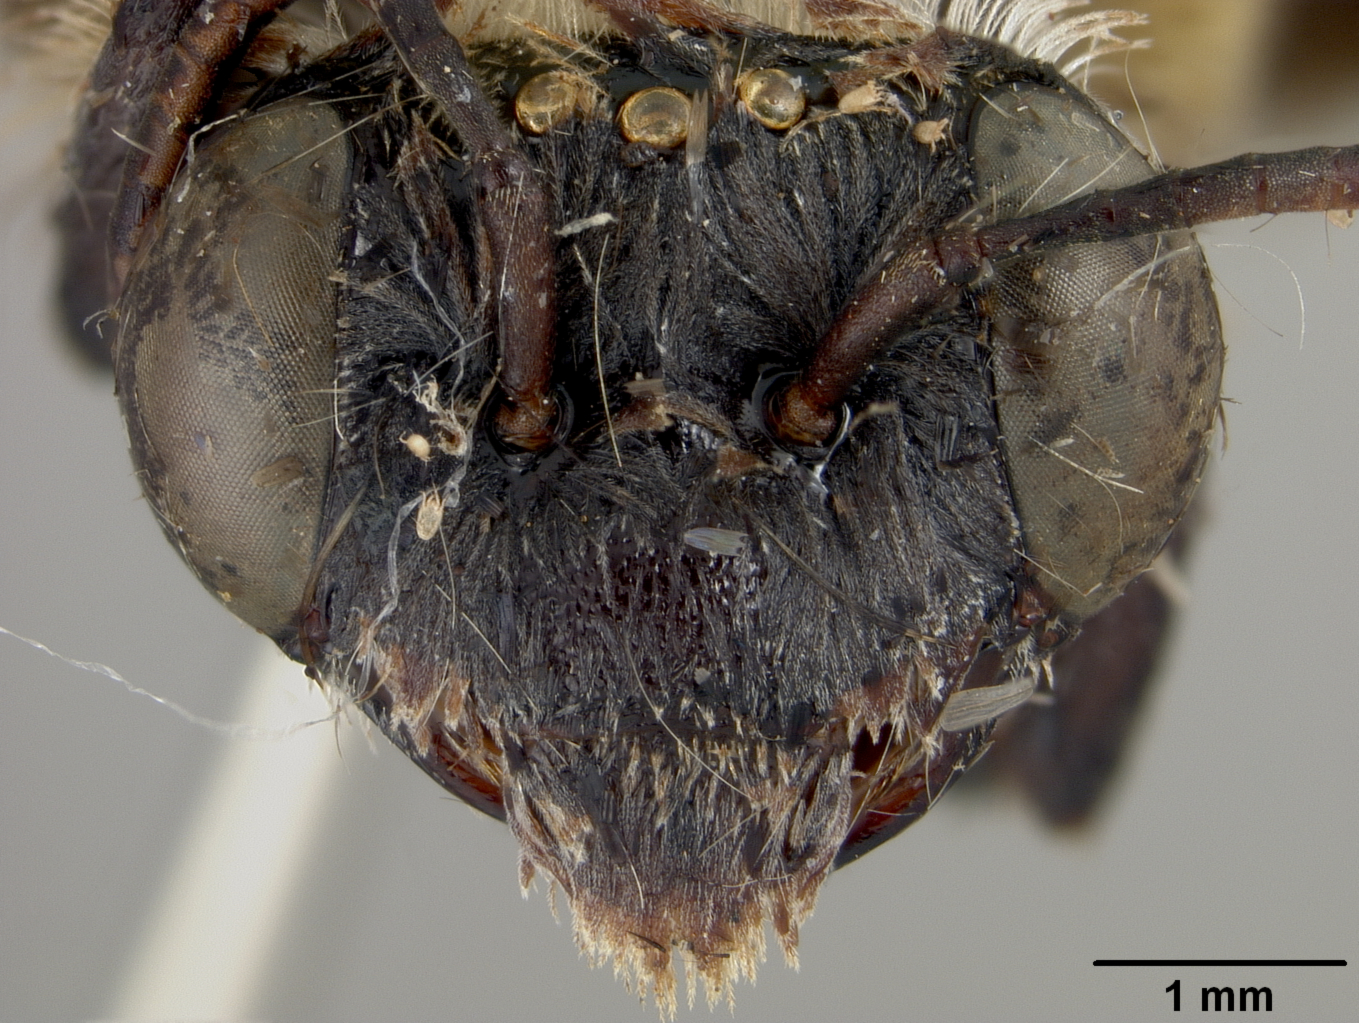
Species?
Tetralonia sheffieldi
